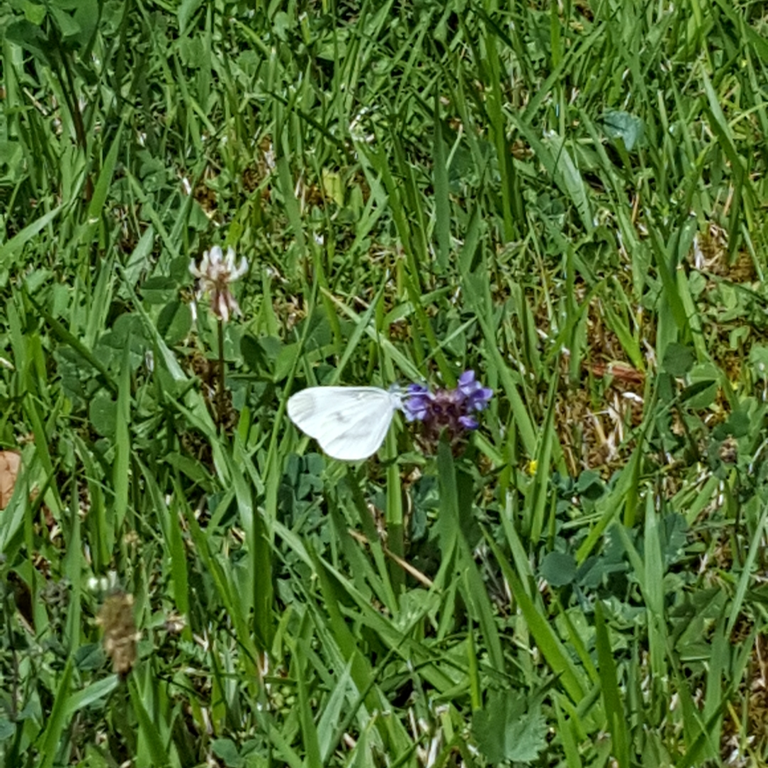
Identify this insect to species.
Leptidea sinapis/juvernica
